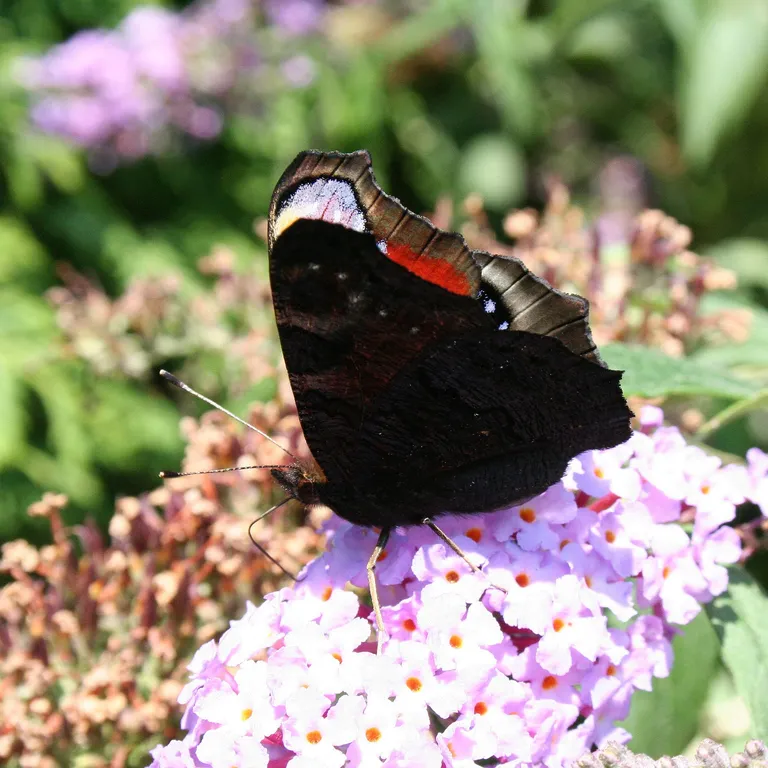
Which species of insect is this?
Aglais io
